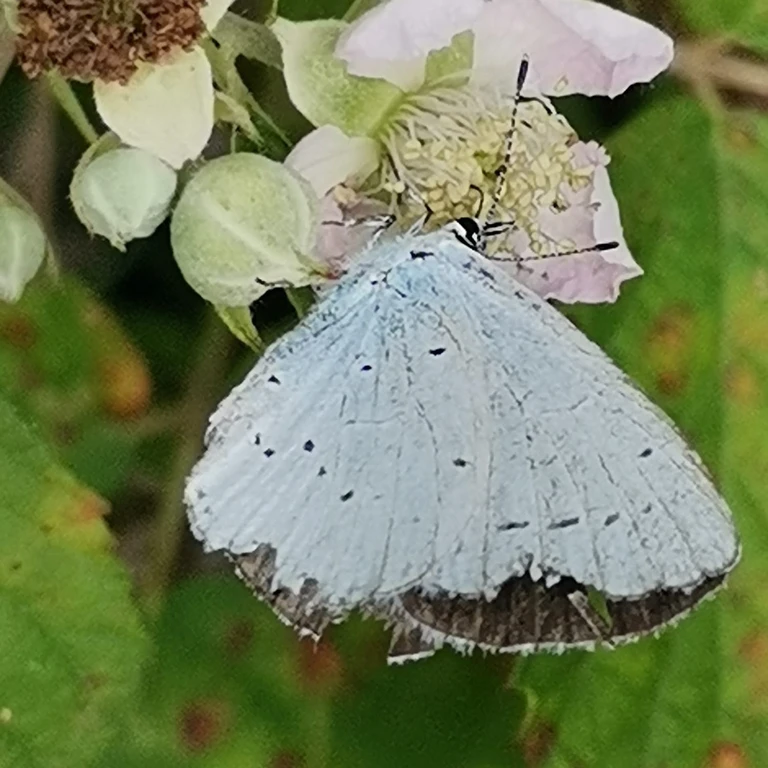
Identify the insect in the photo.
Celastrina argiolus
